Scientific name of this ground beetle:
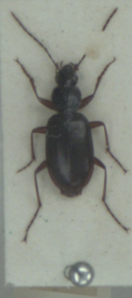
Agonum thoreyi
